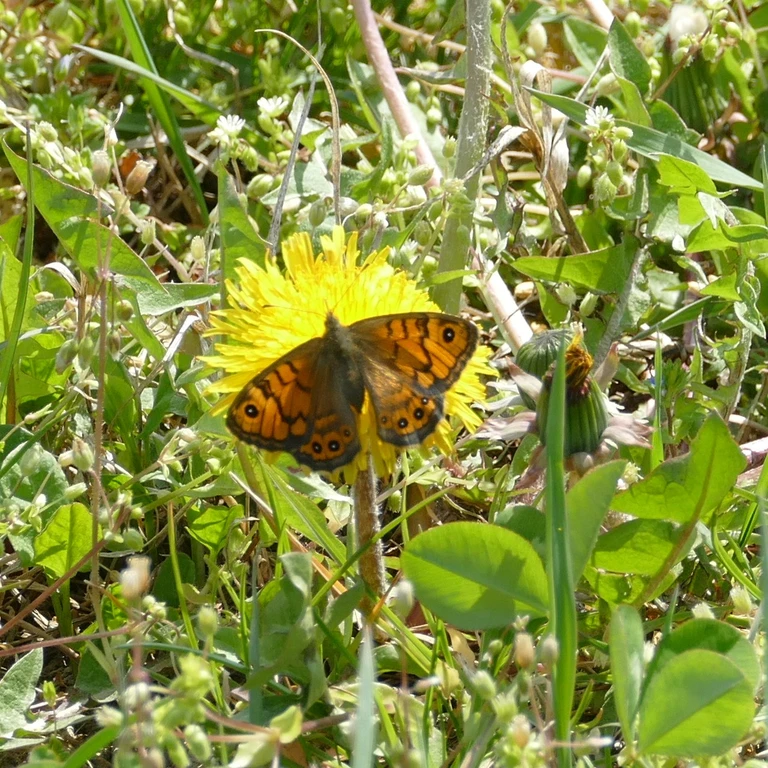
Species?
Lasiommata megera (also Pararge megera)
